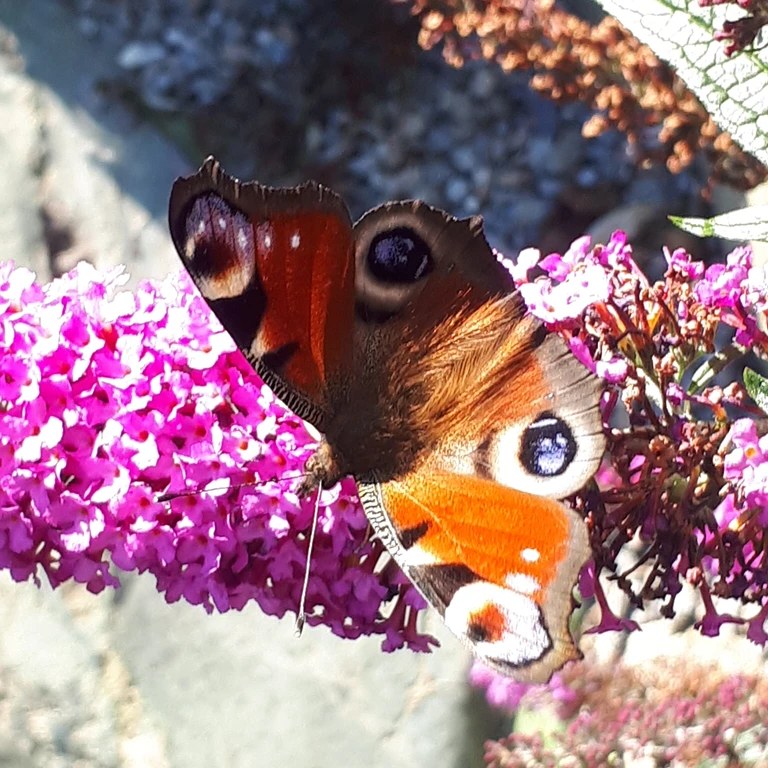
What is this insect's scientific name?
Aglais io
